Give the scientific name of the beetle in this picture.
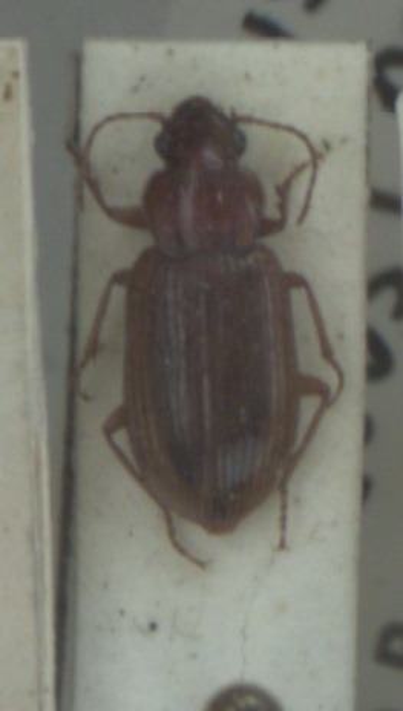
Dicheirotrichus obsoletus
